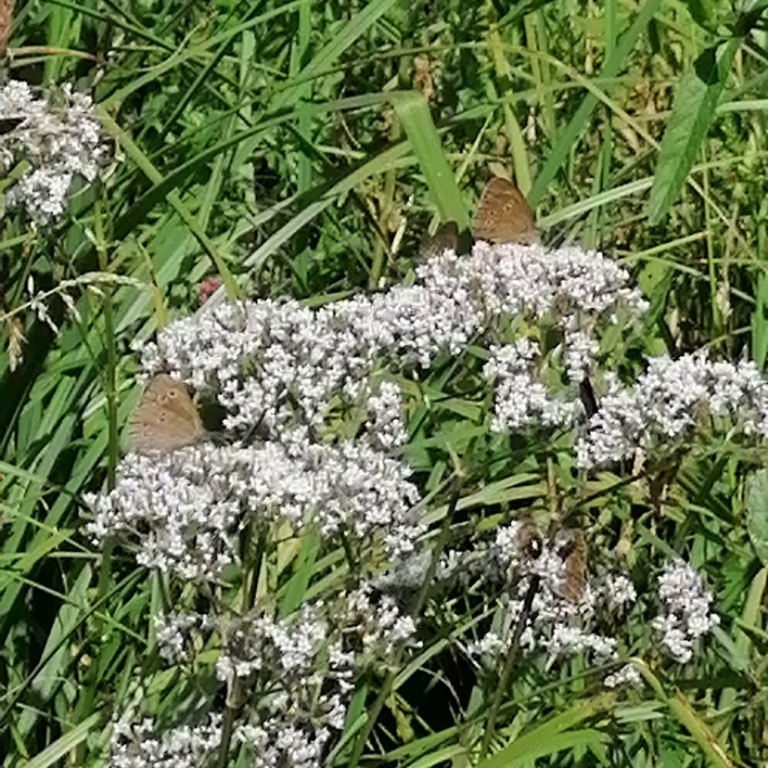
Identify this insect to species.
Aphantopus hyperantus
